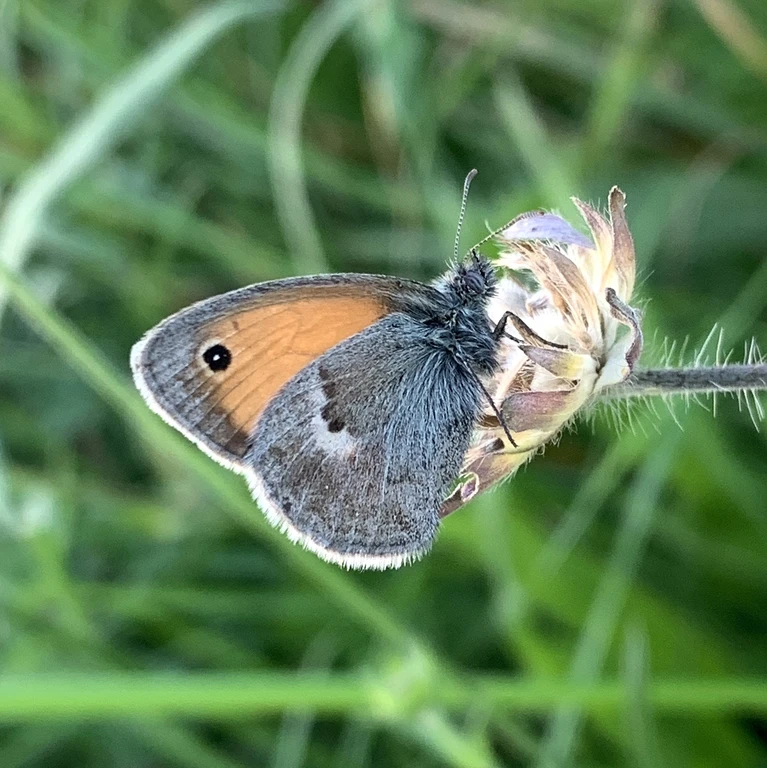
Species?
Coenonympha pamphilus
